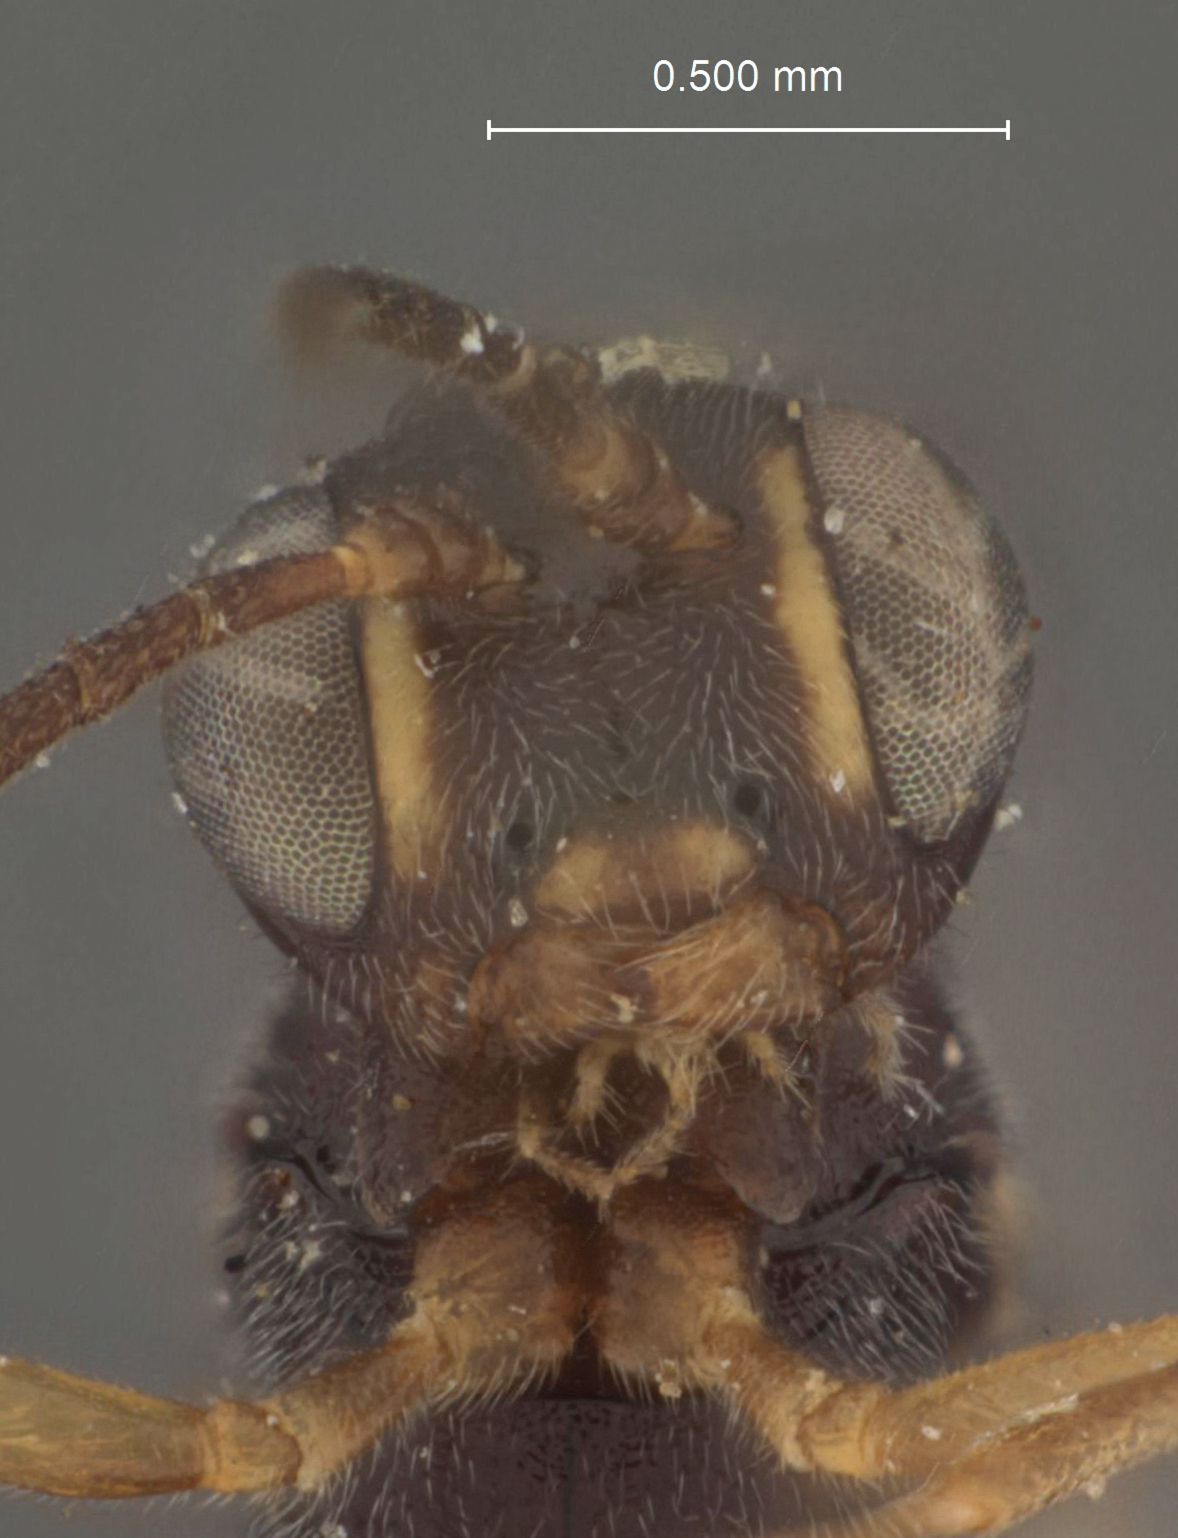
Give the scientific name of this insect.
Temelucha coquilletti
